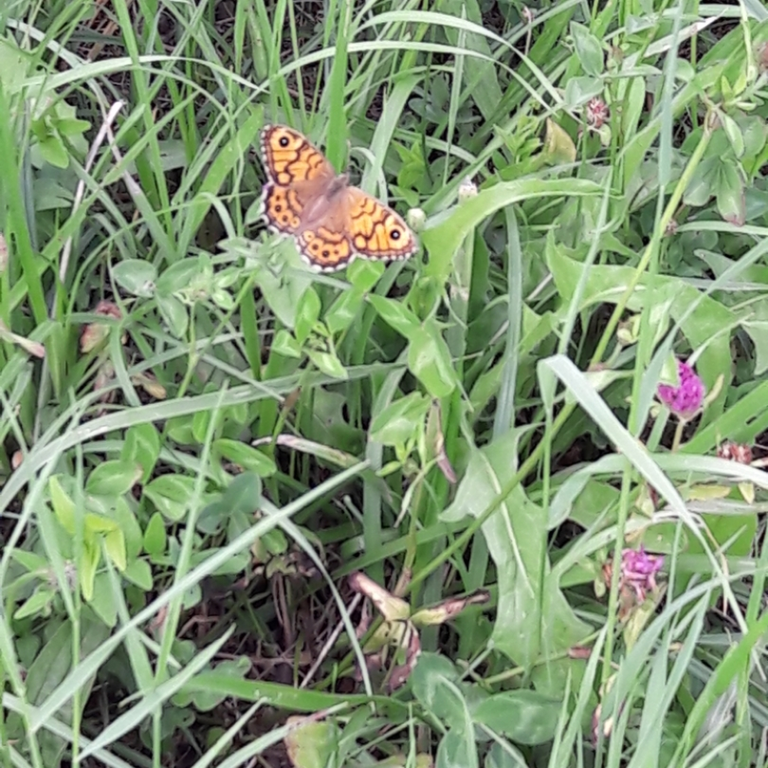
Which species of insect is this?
Lasiommata megera (also Pararge megera)
